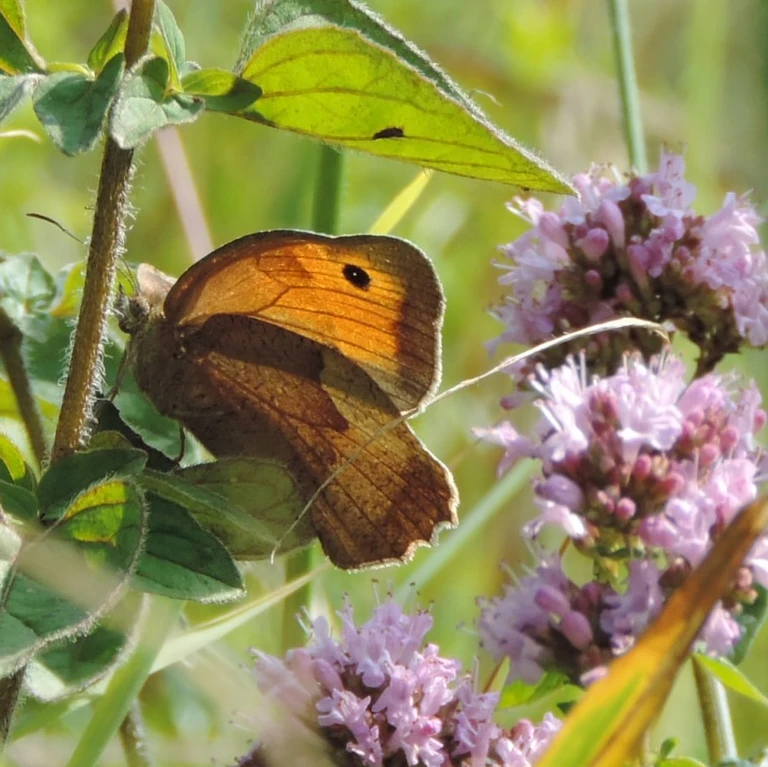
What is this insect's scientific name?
Maniola jurtina
